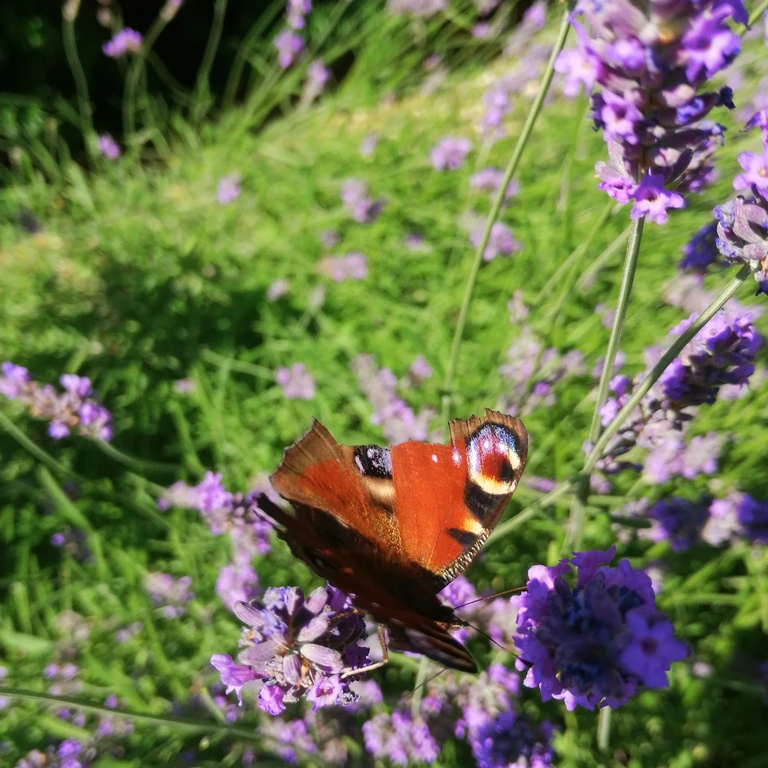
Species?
Aglais io
